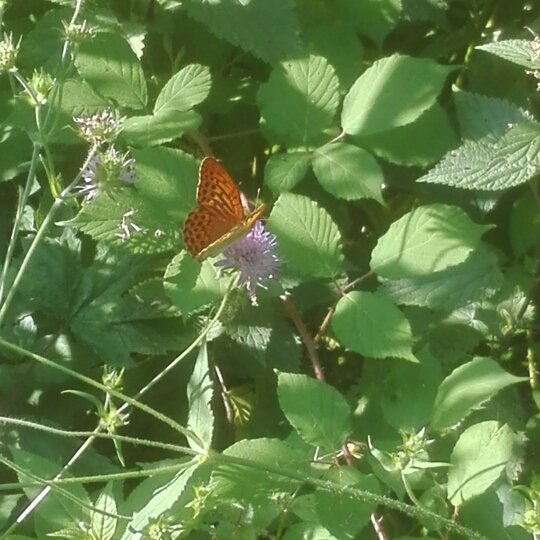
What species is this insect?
Argynnis paphia
